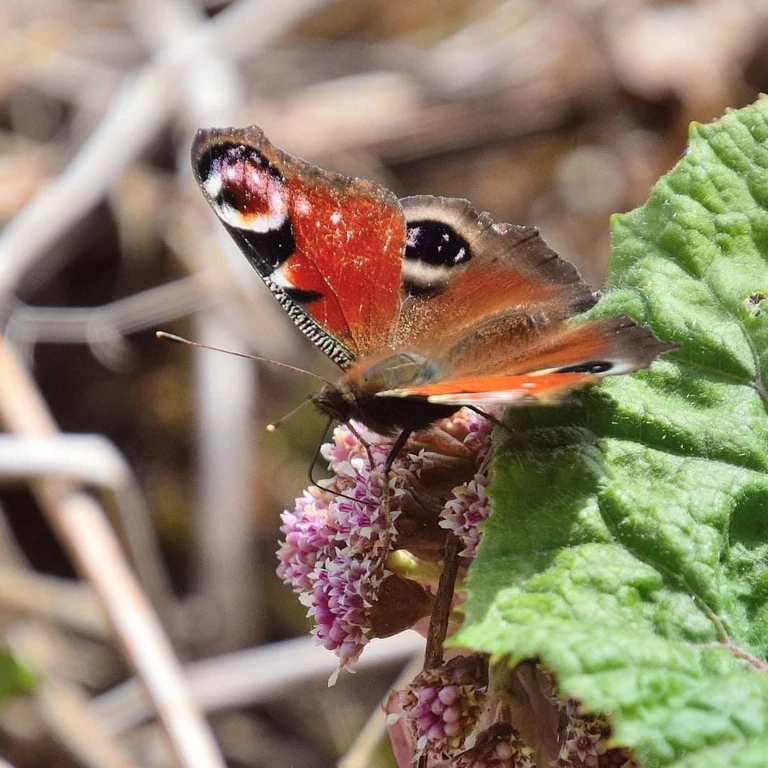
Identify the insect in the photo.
Aglais io
